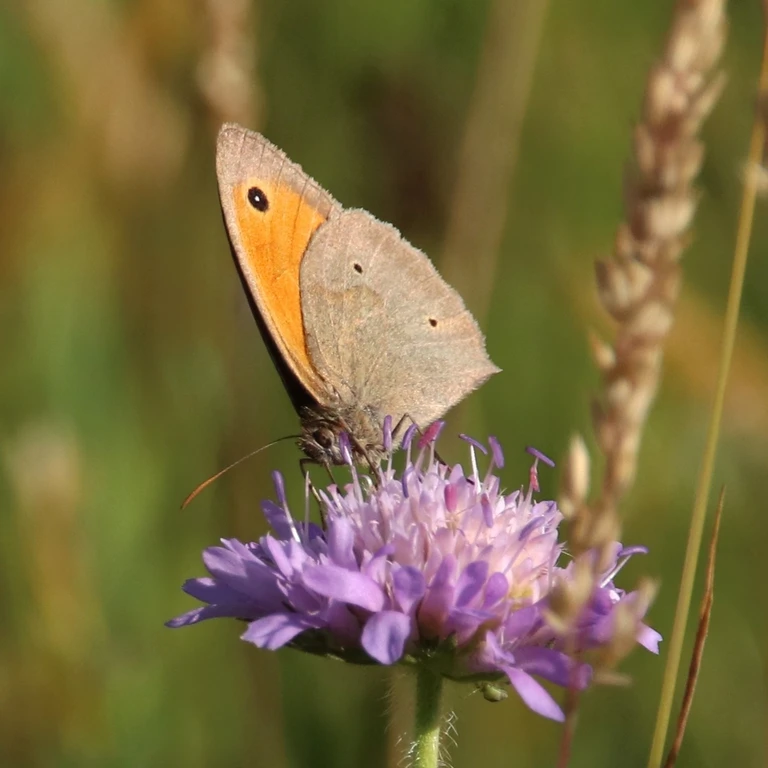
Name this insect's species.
Maniola jurtina
